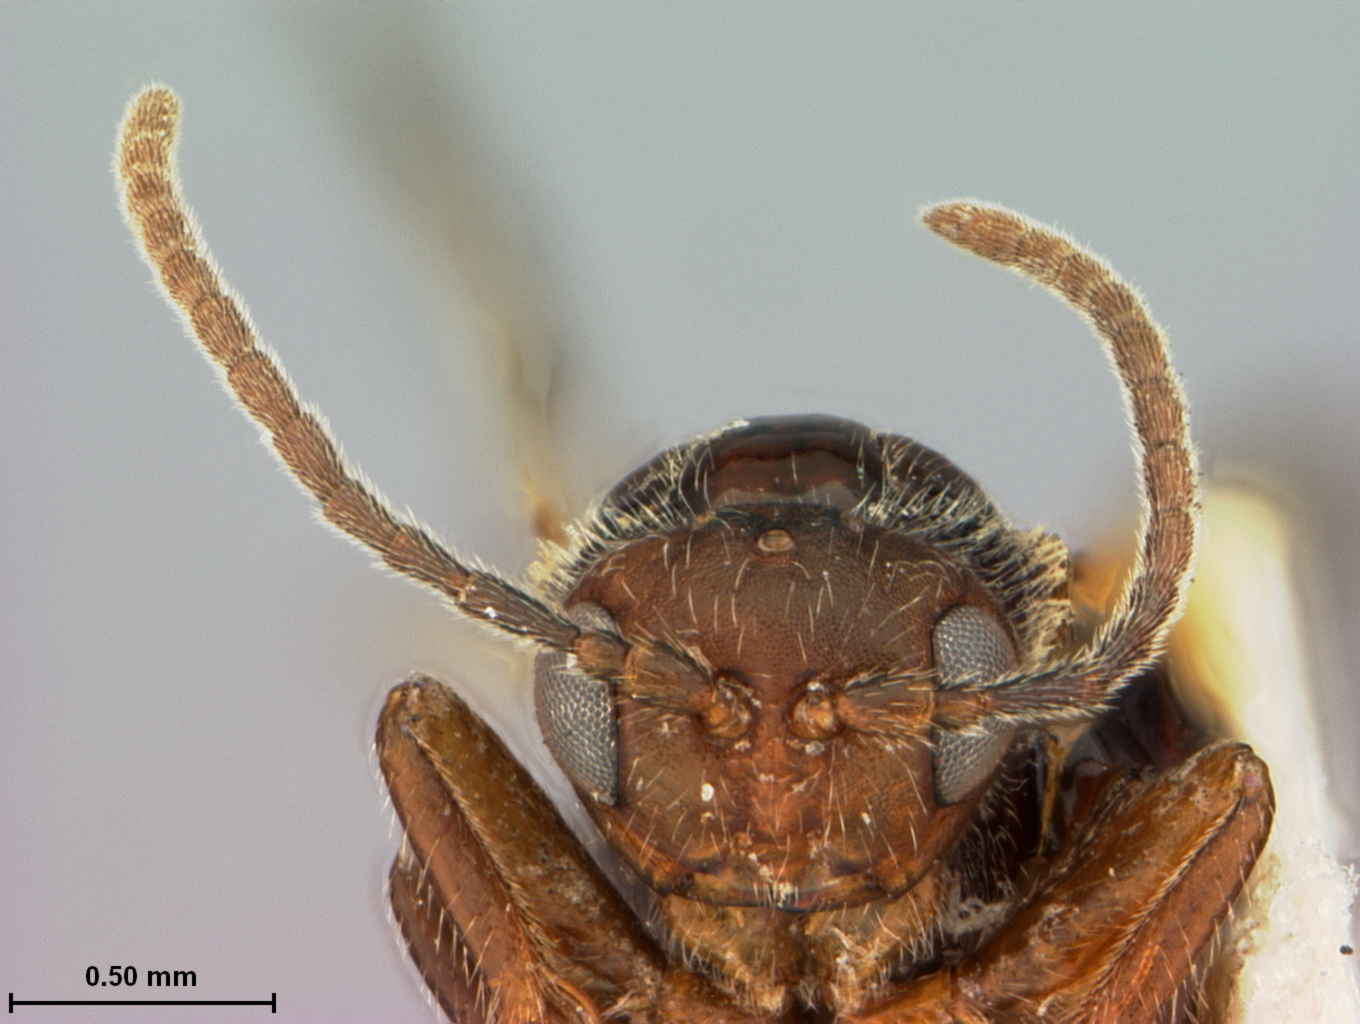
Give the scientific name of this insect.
Belonocnema kinseyi
